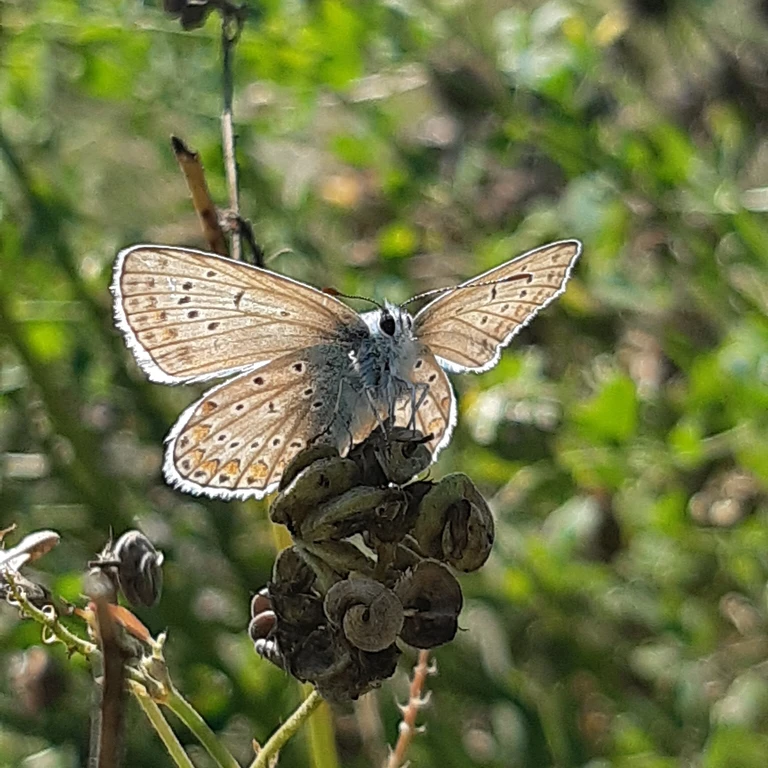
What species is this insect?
Polyommatus icarus
